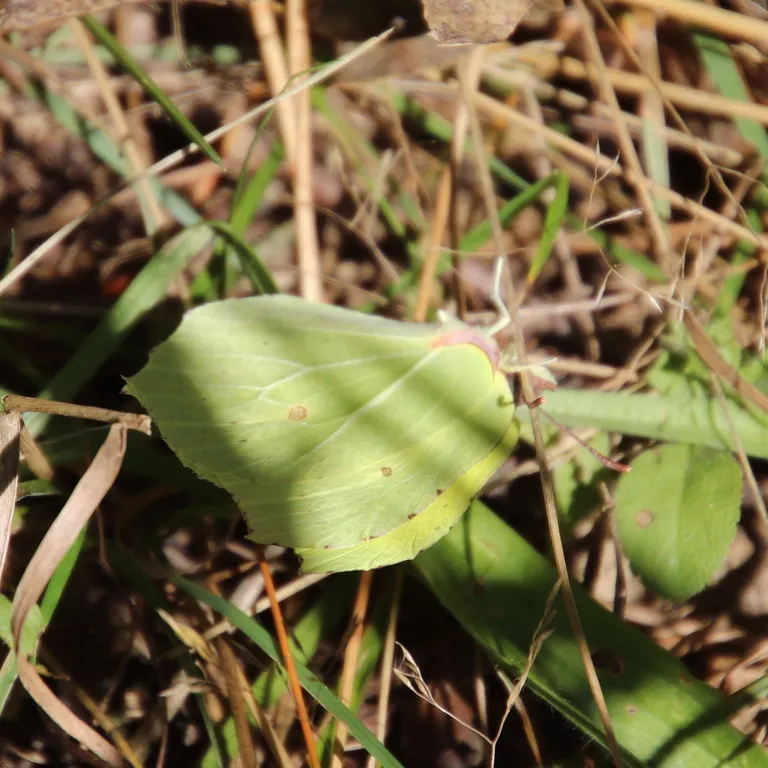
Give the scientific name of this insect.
Gonepteryx rhamni
